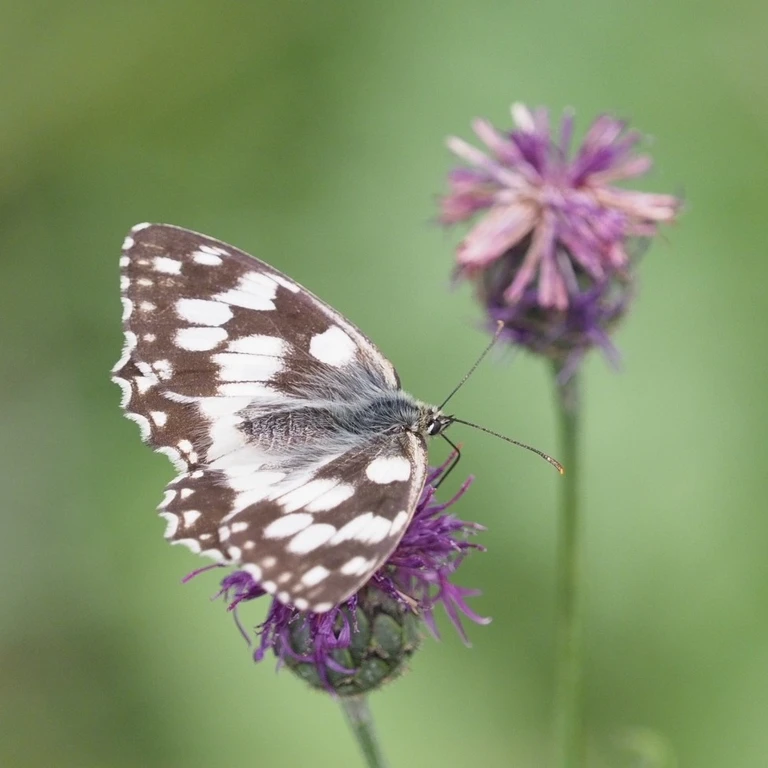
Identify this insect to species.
Melanargia galathea
